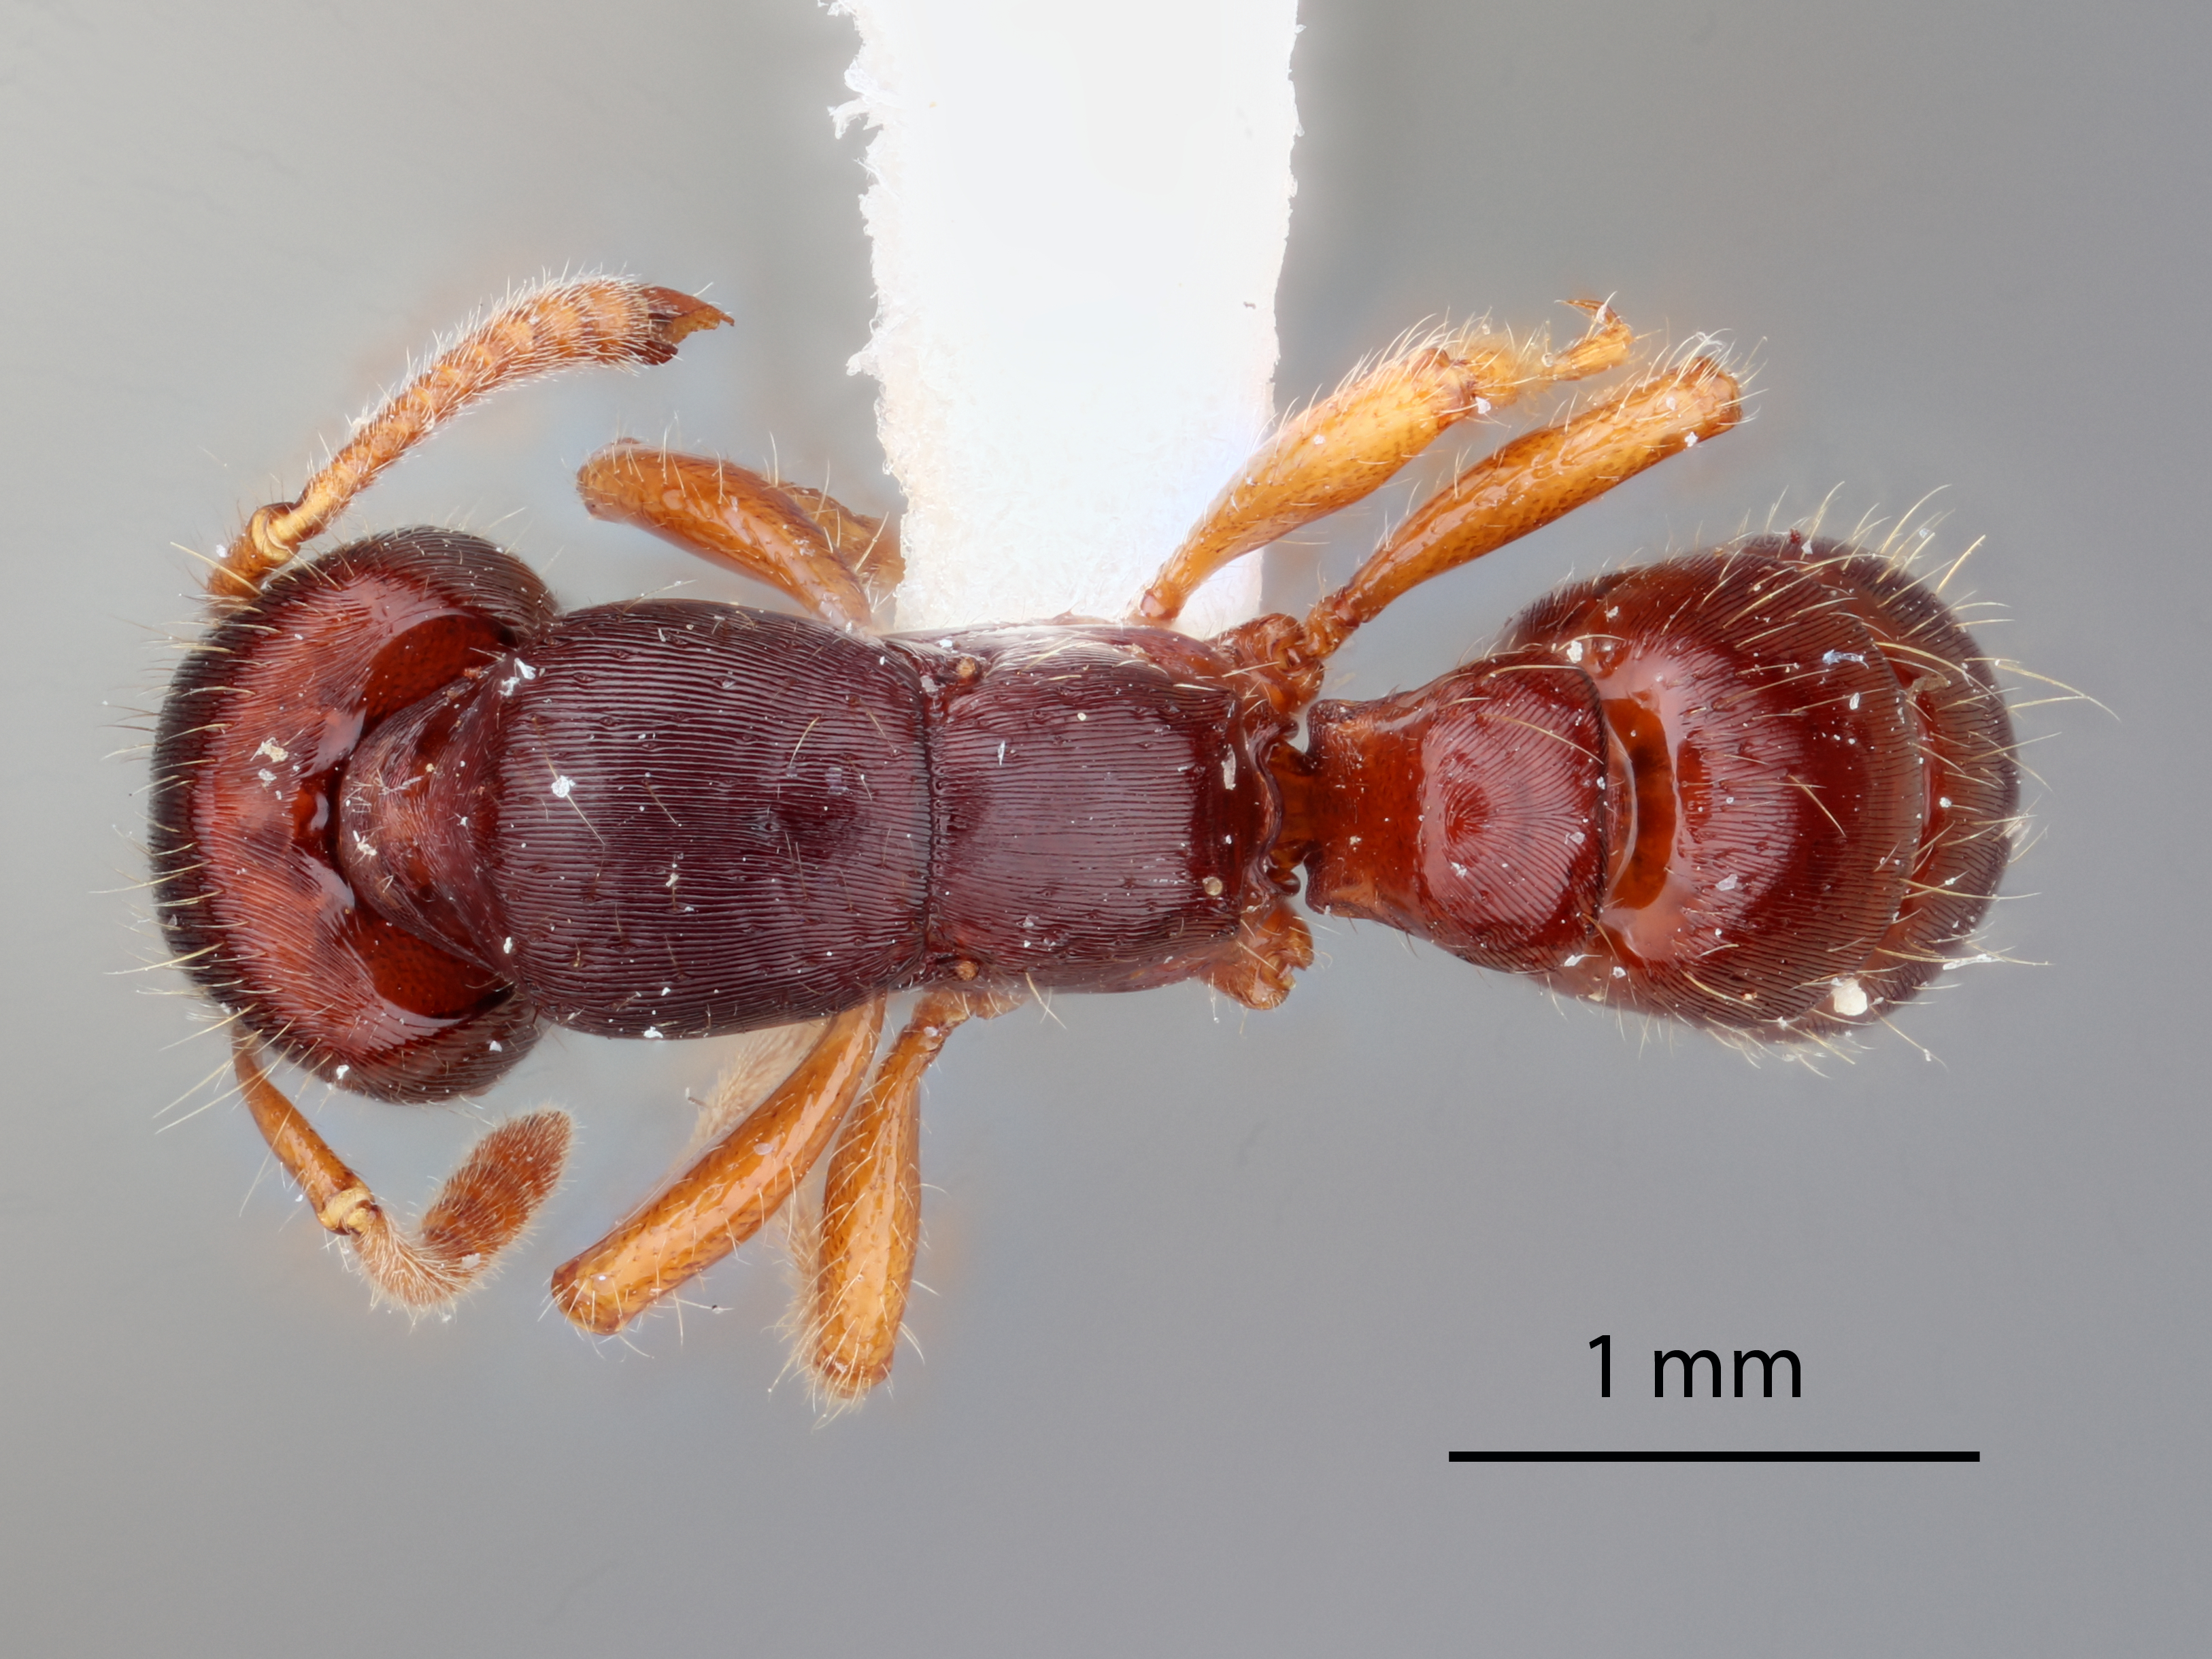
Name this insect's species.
Gnamptogenys stellae
